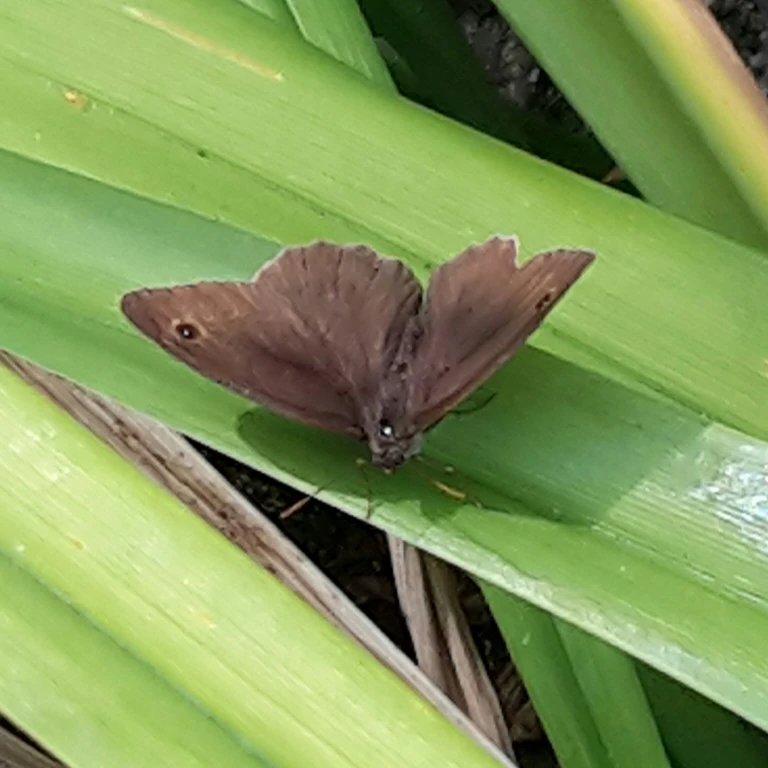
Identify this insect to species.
Maniola jurtina
